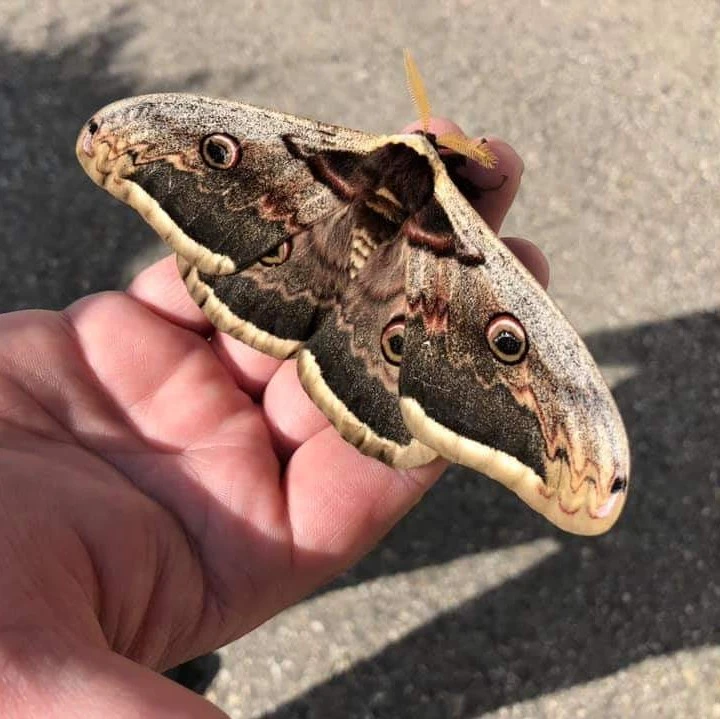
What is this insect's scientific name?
Saturnia pyri
